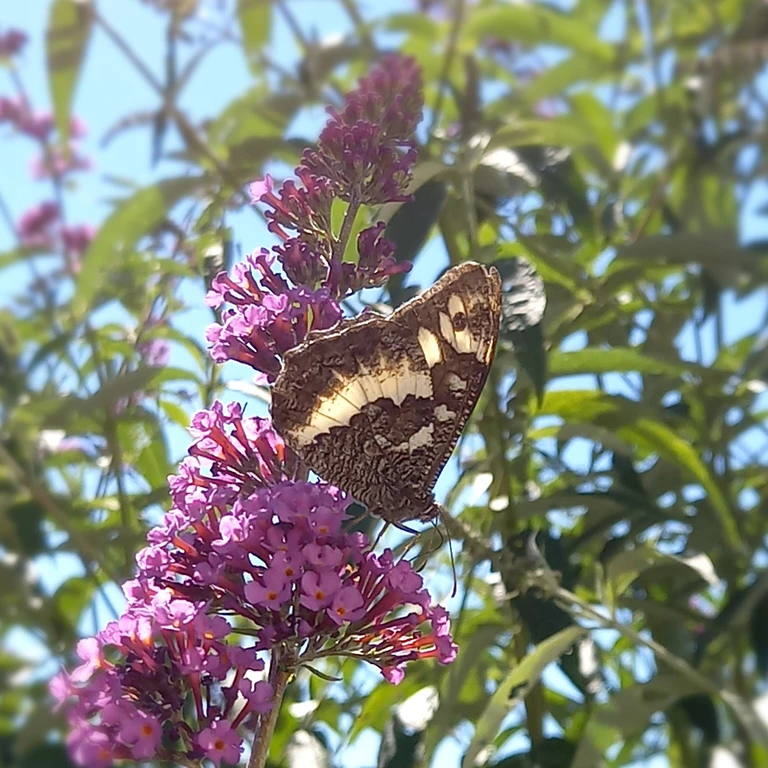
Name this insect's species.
Brintesia circe
